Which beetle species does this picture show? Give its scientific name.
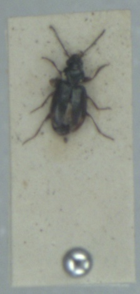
Bembidion guttula
